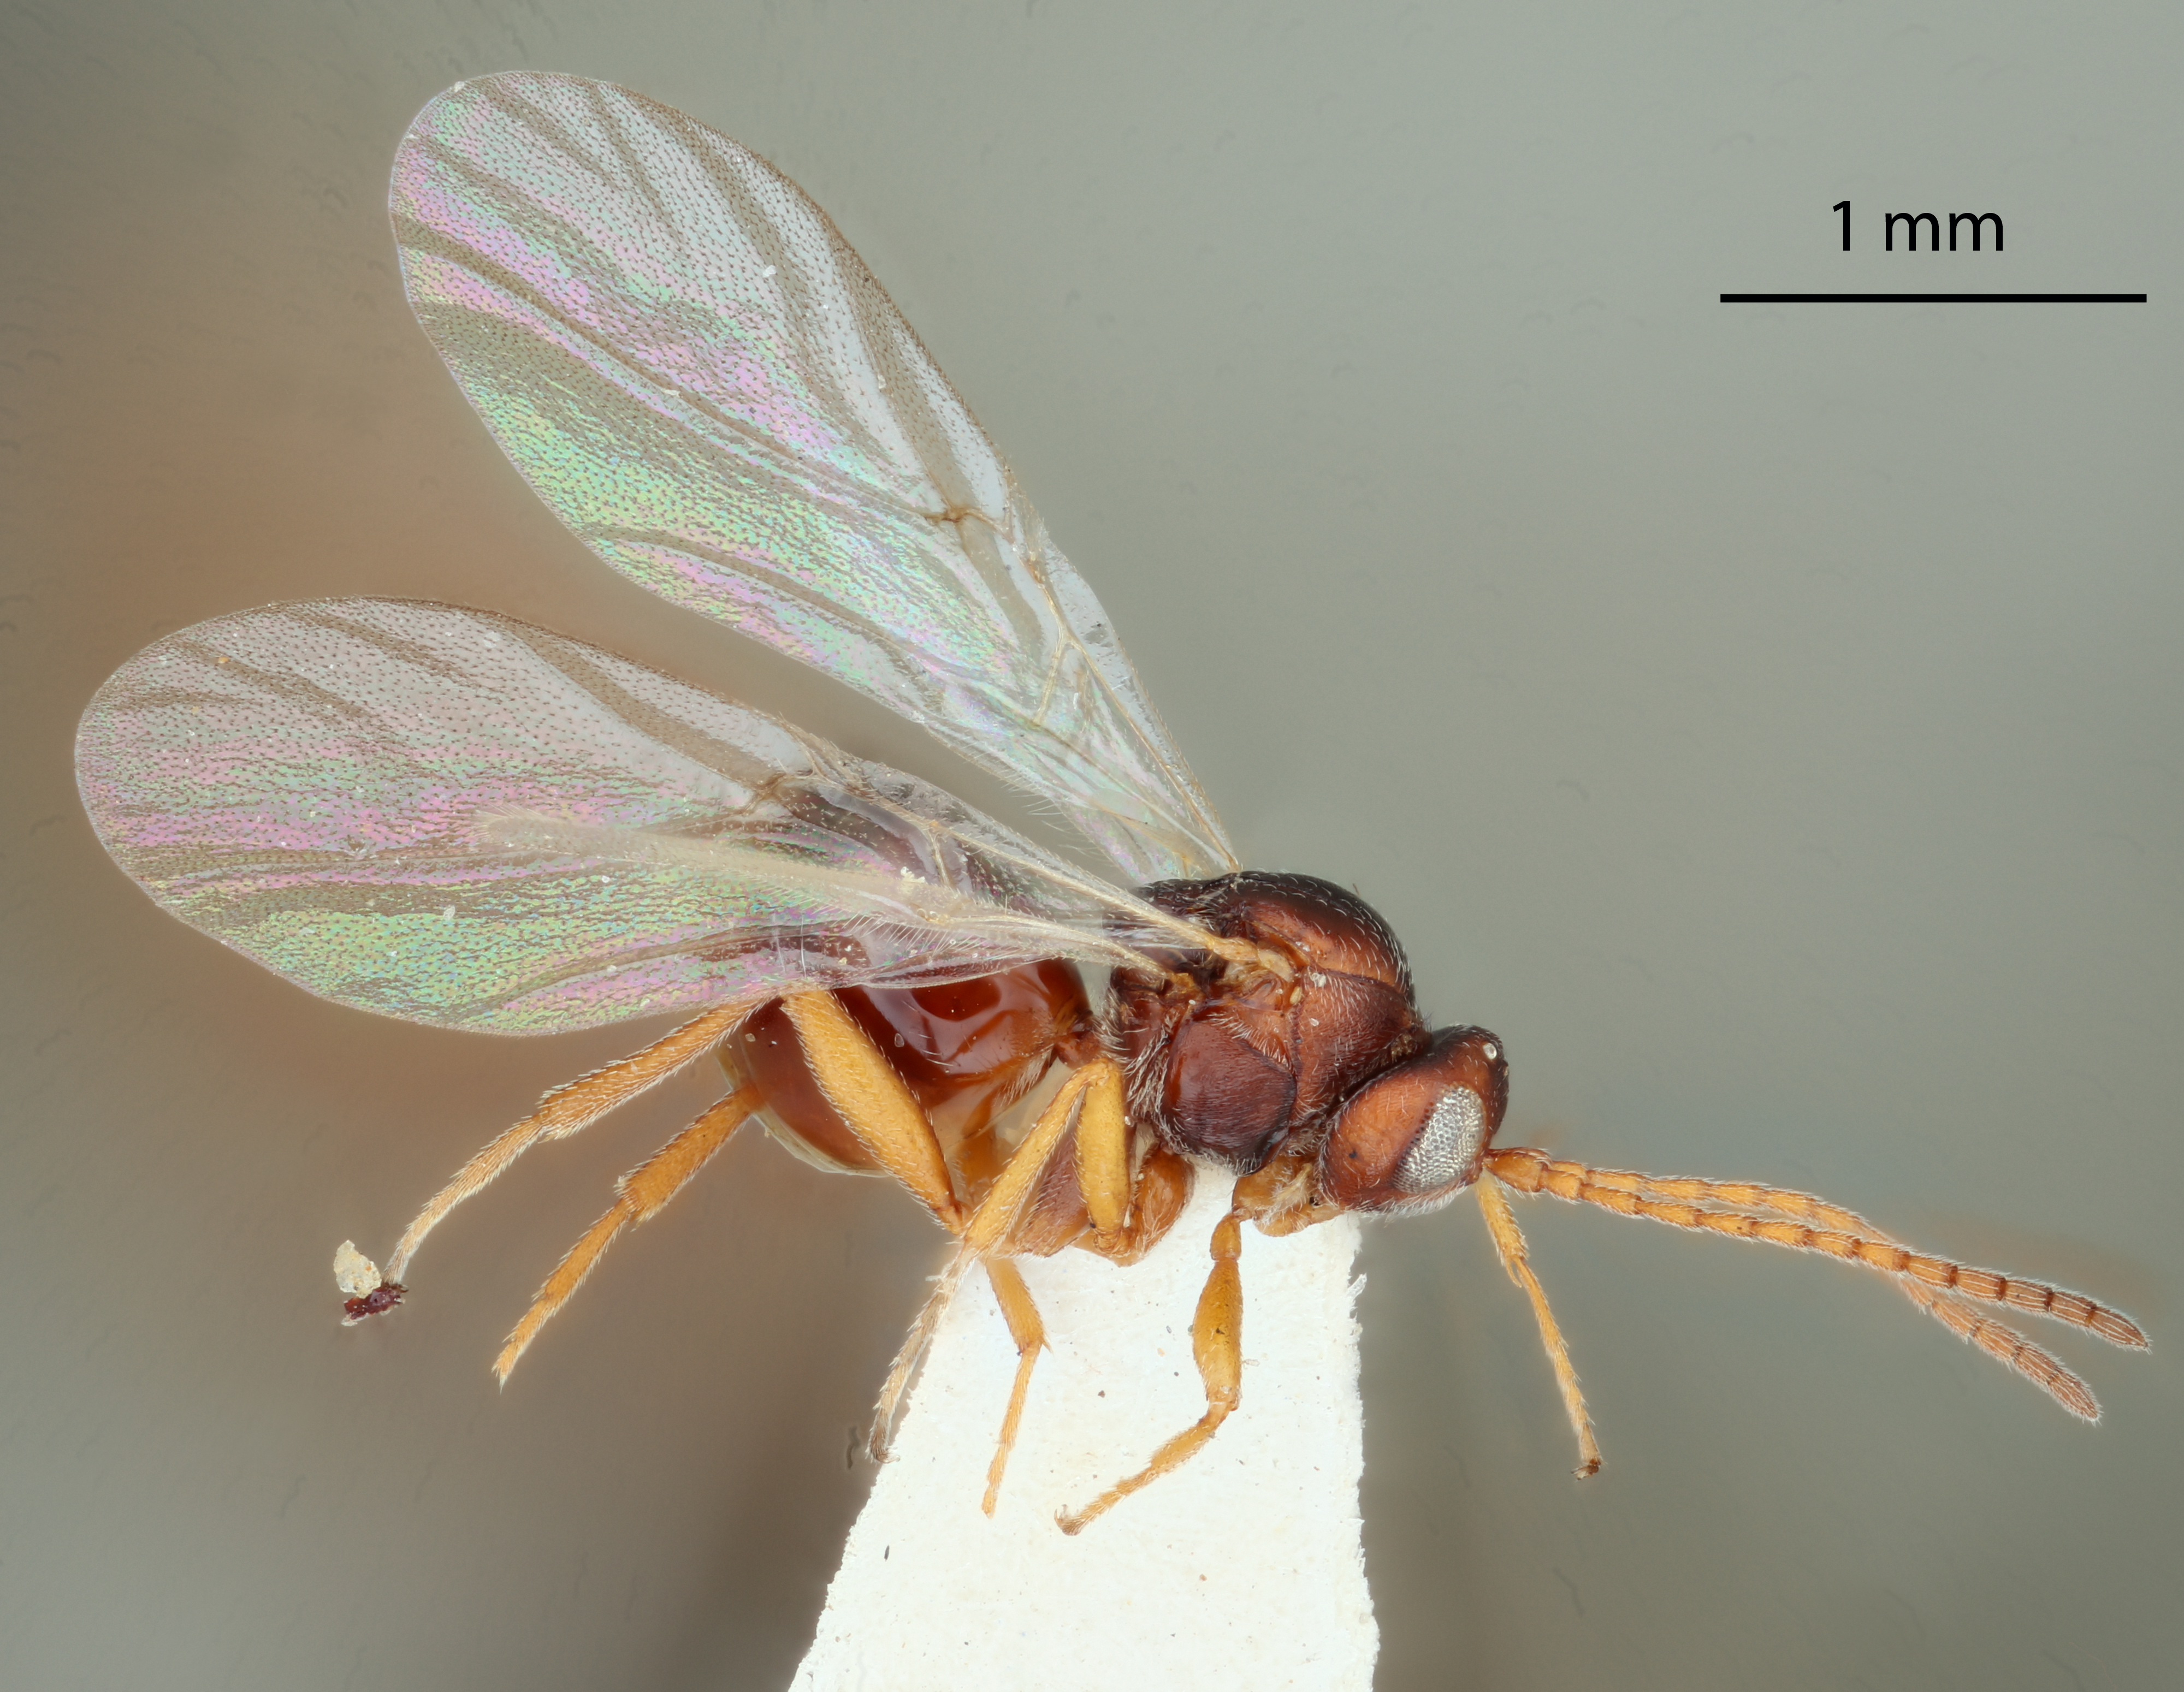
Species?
Andricus projectus
